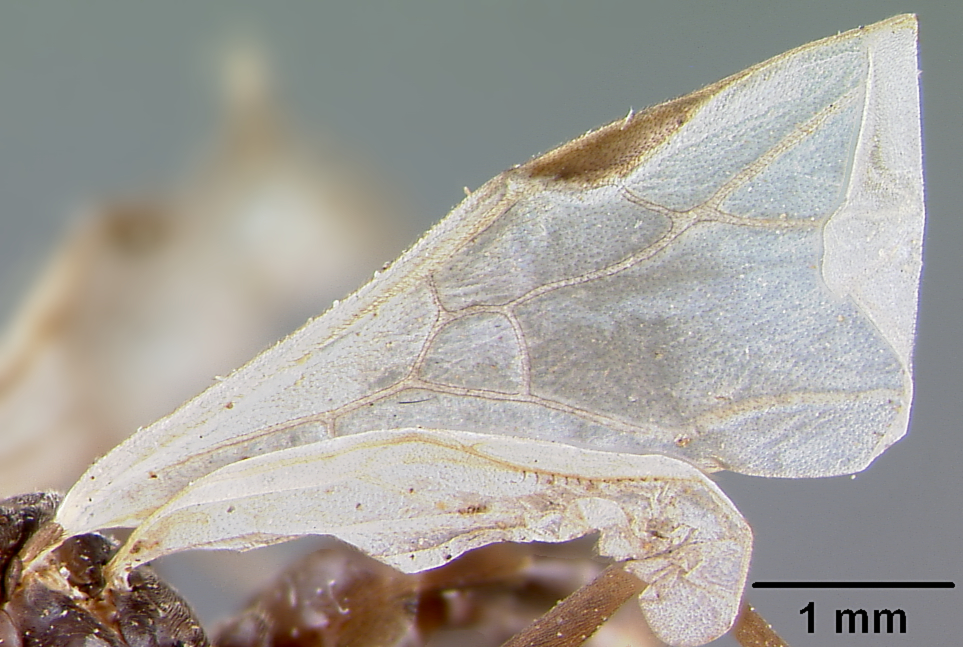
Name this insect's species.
Formica naefi
